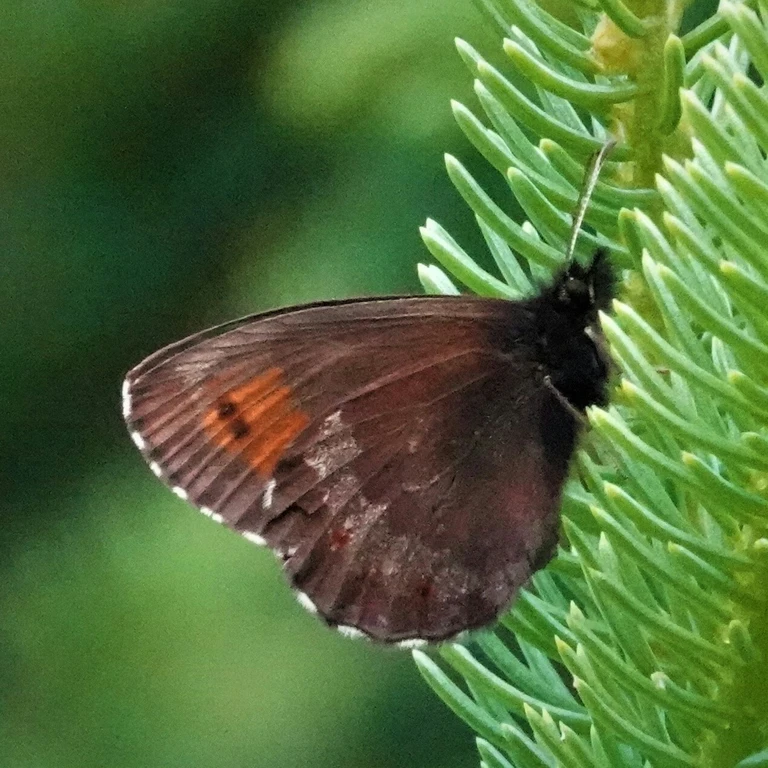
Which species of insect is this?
Erebia euryale
